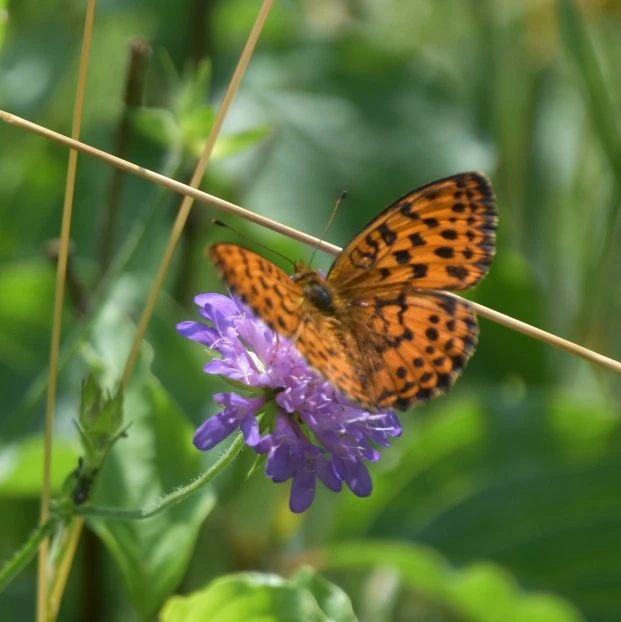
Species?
Brenthis daphne
